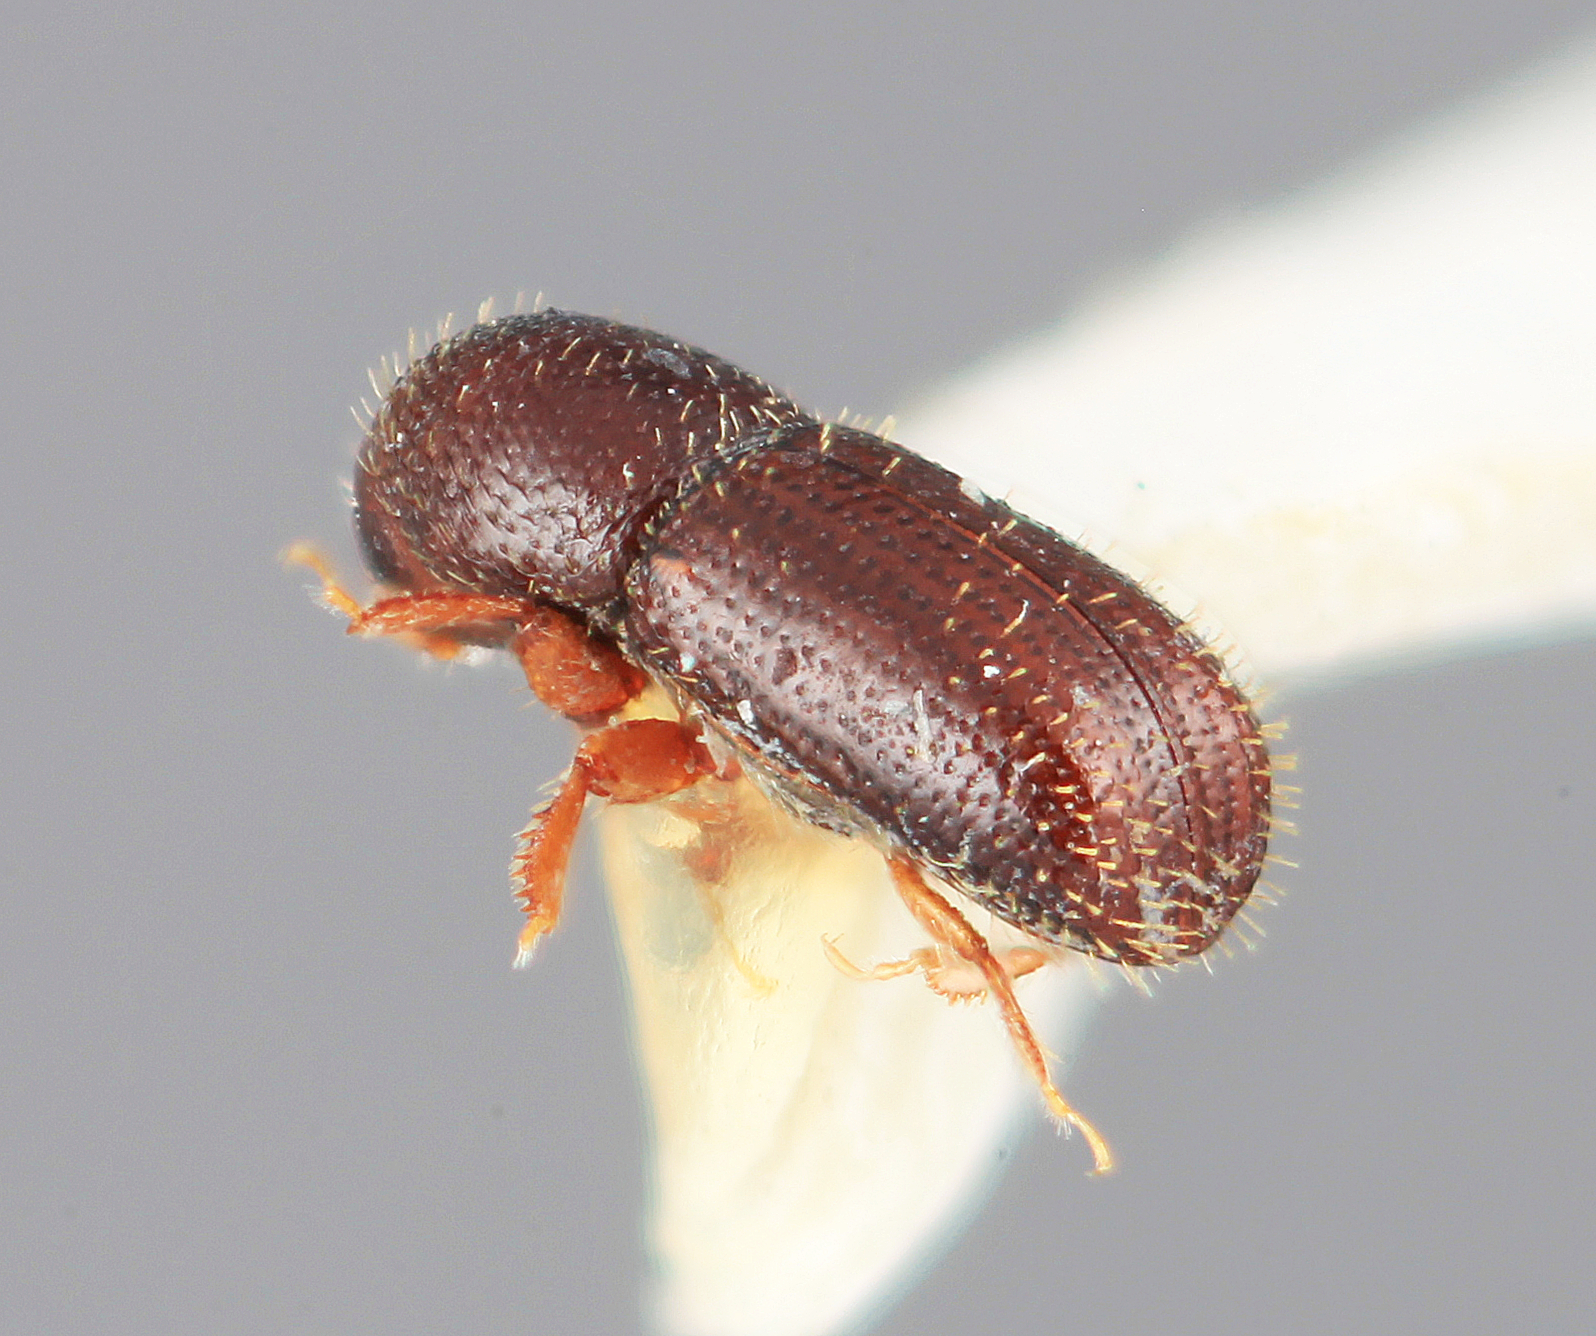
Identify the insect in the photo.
Dendrocranulus vinealis
